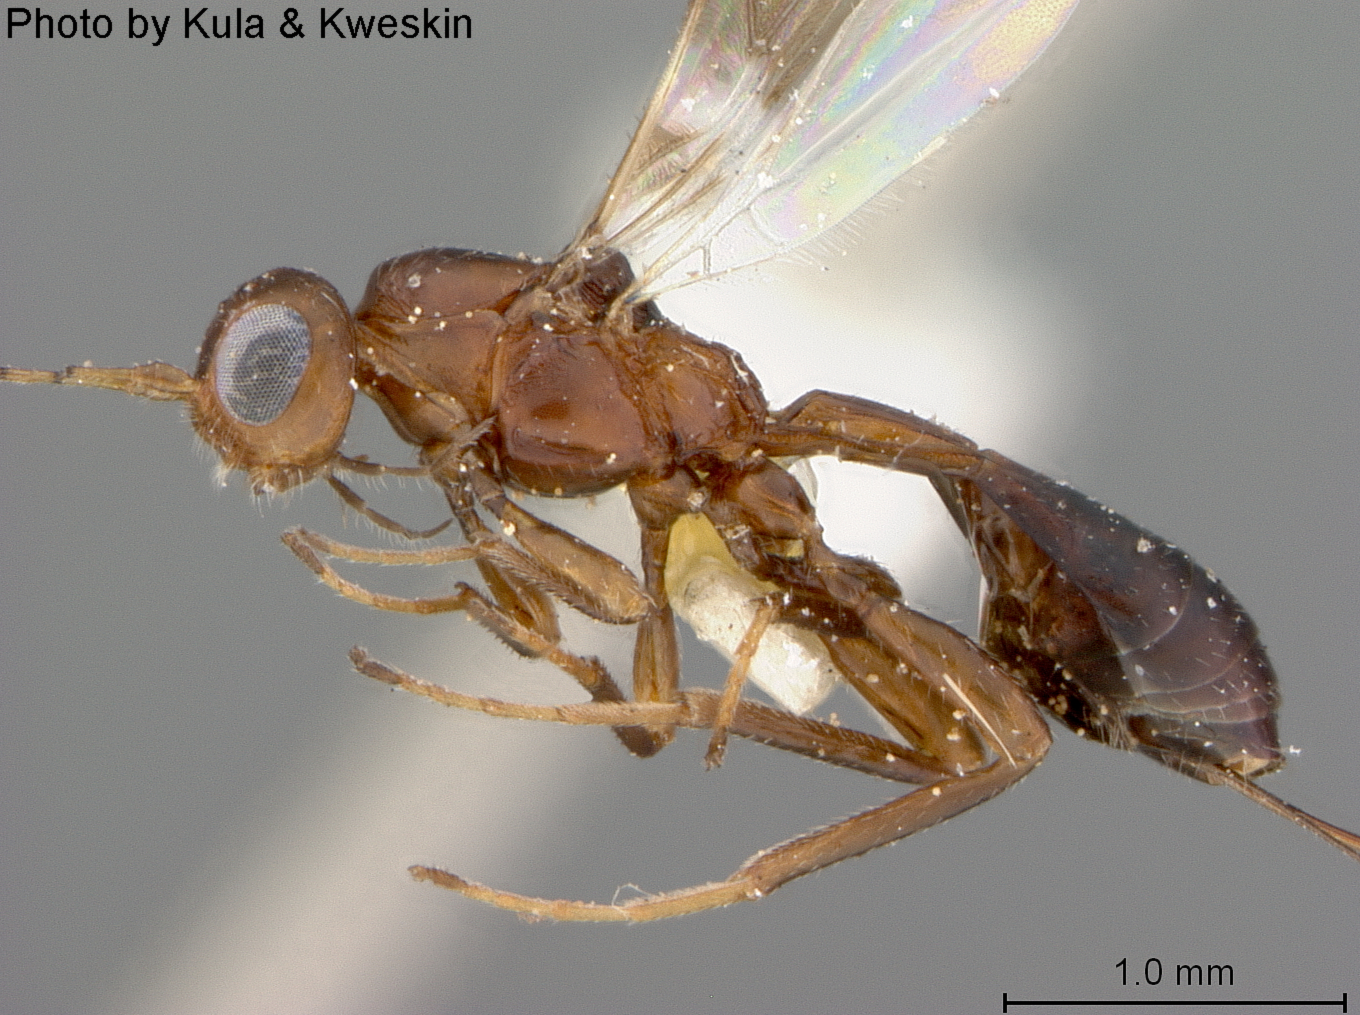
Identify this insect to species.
Callihormius stigmatus
